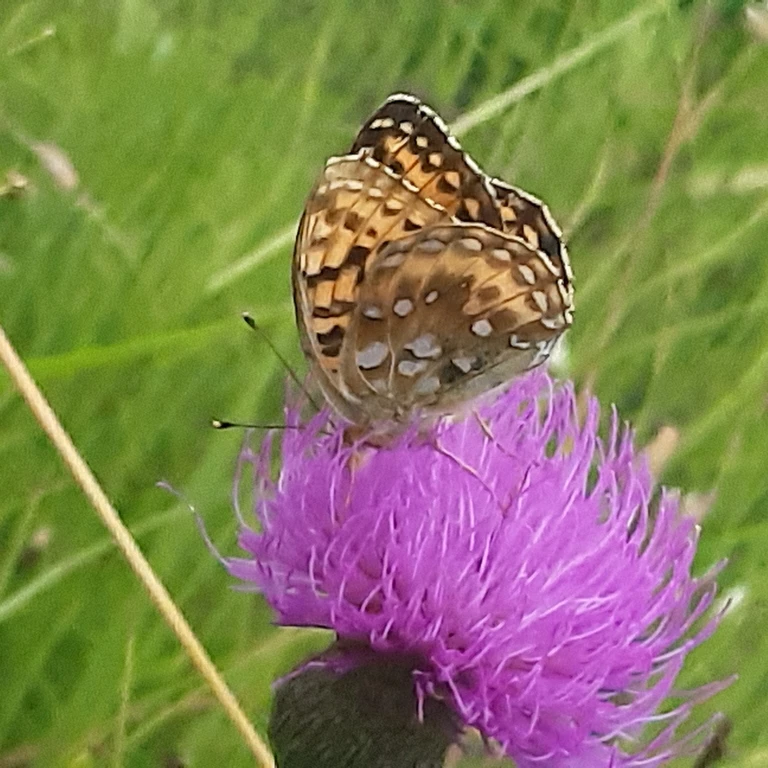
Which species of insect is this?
Speyeria aglaja
